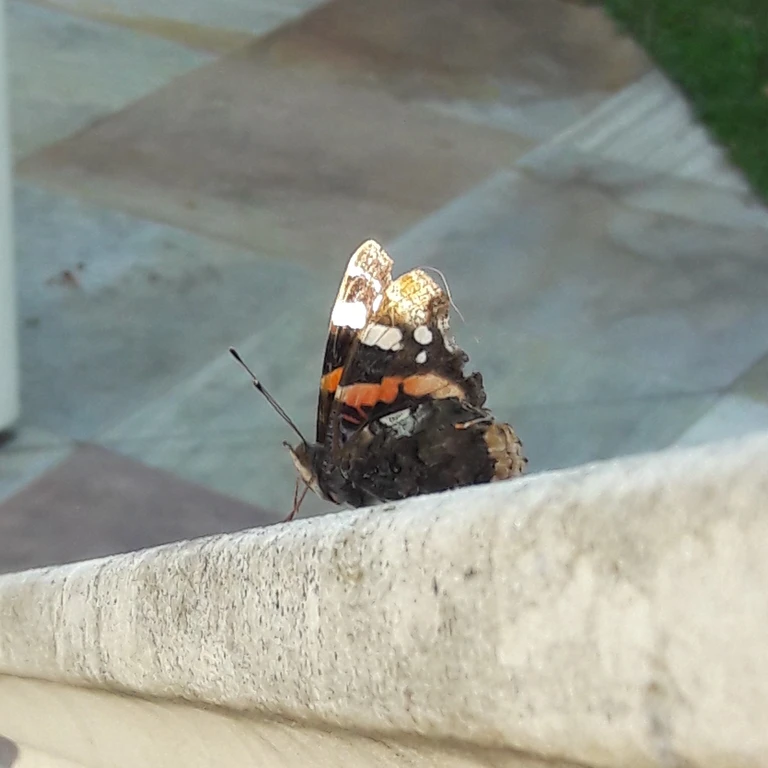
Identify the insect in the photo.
Vanessa atalanta
